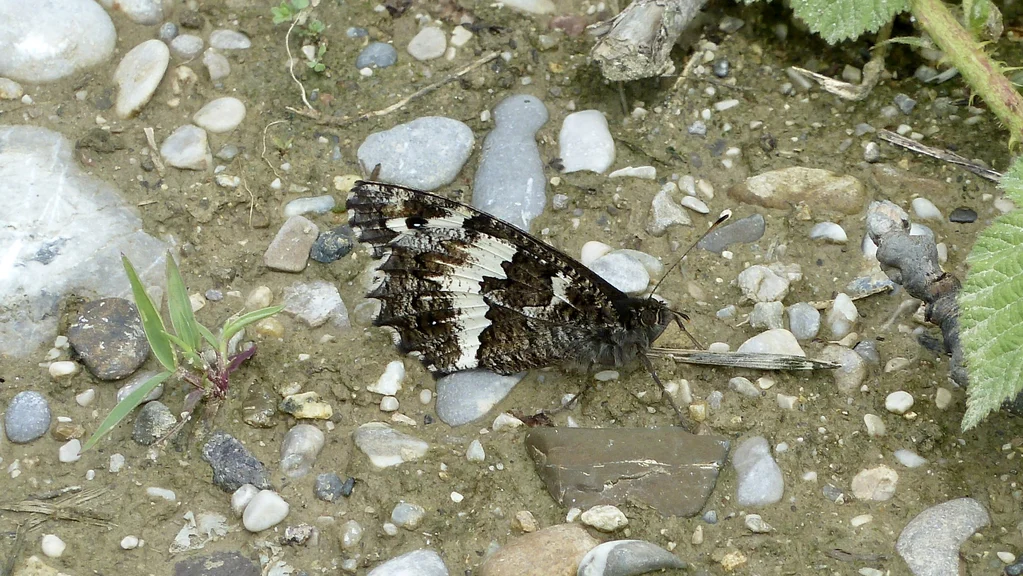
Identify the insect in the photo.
Brintesia circe
